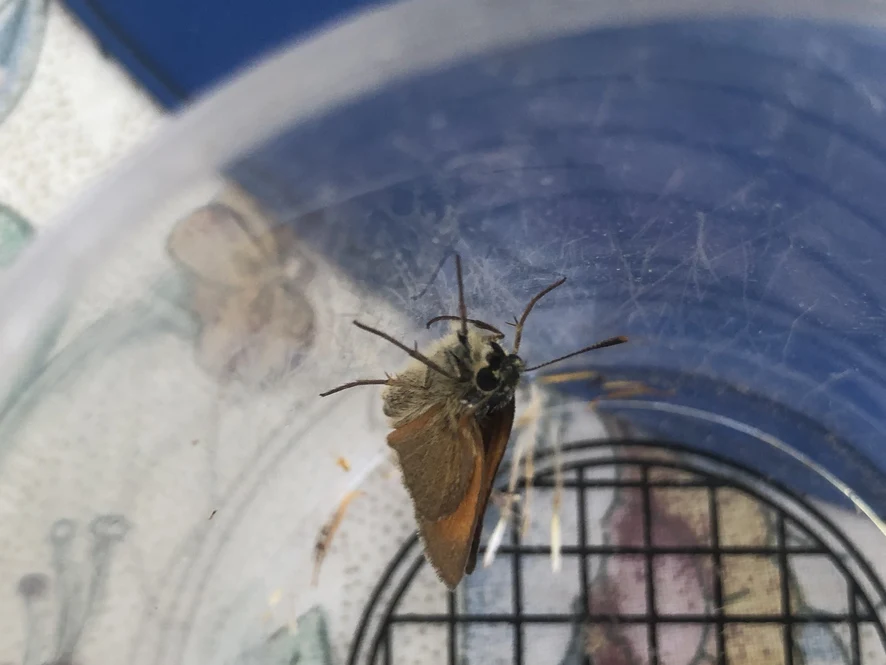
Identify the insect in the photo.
Thymelicus sylvestris
